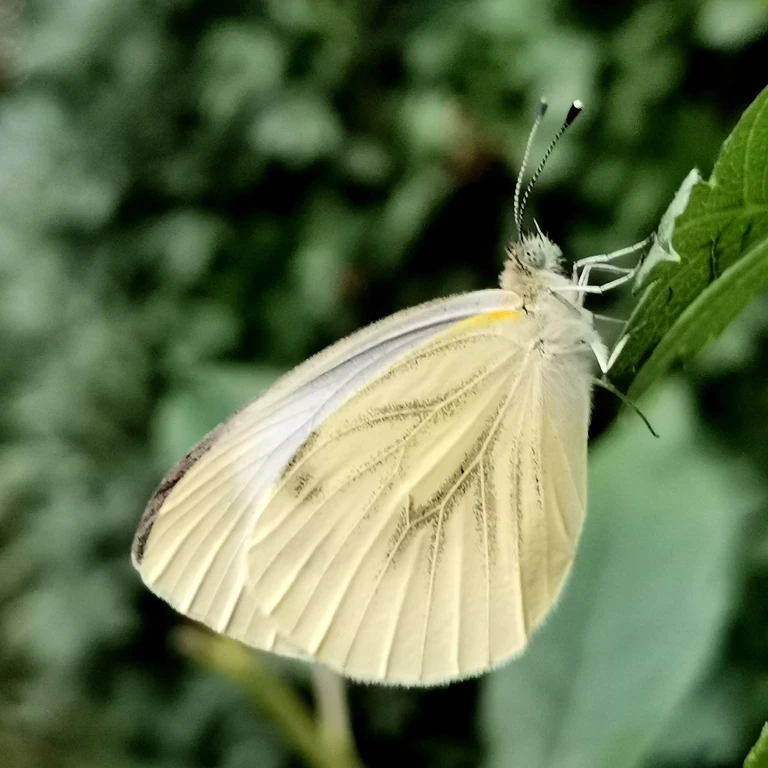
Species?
Pieris napi
